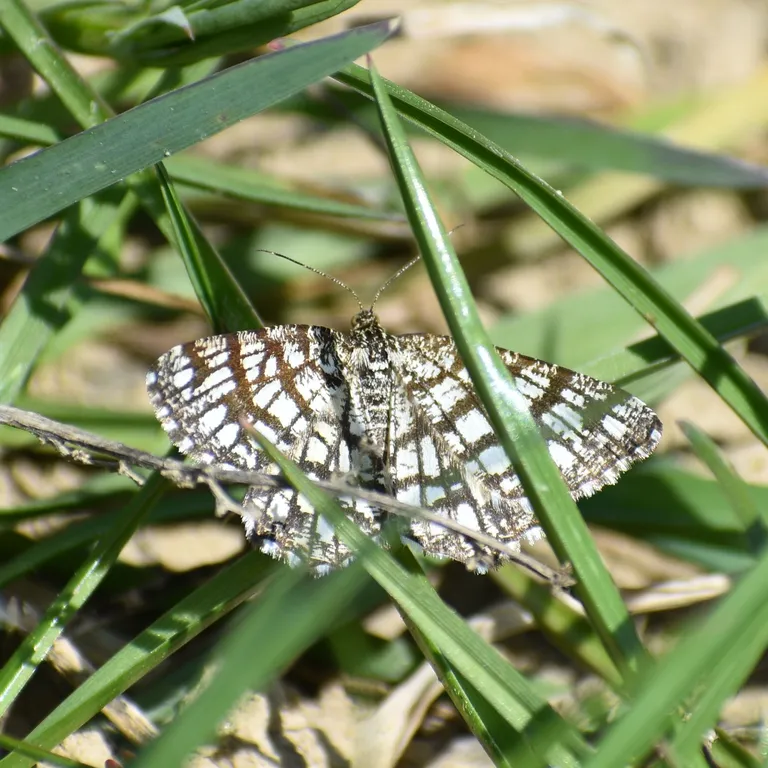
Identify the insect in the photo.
Chiasmia clathrata
